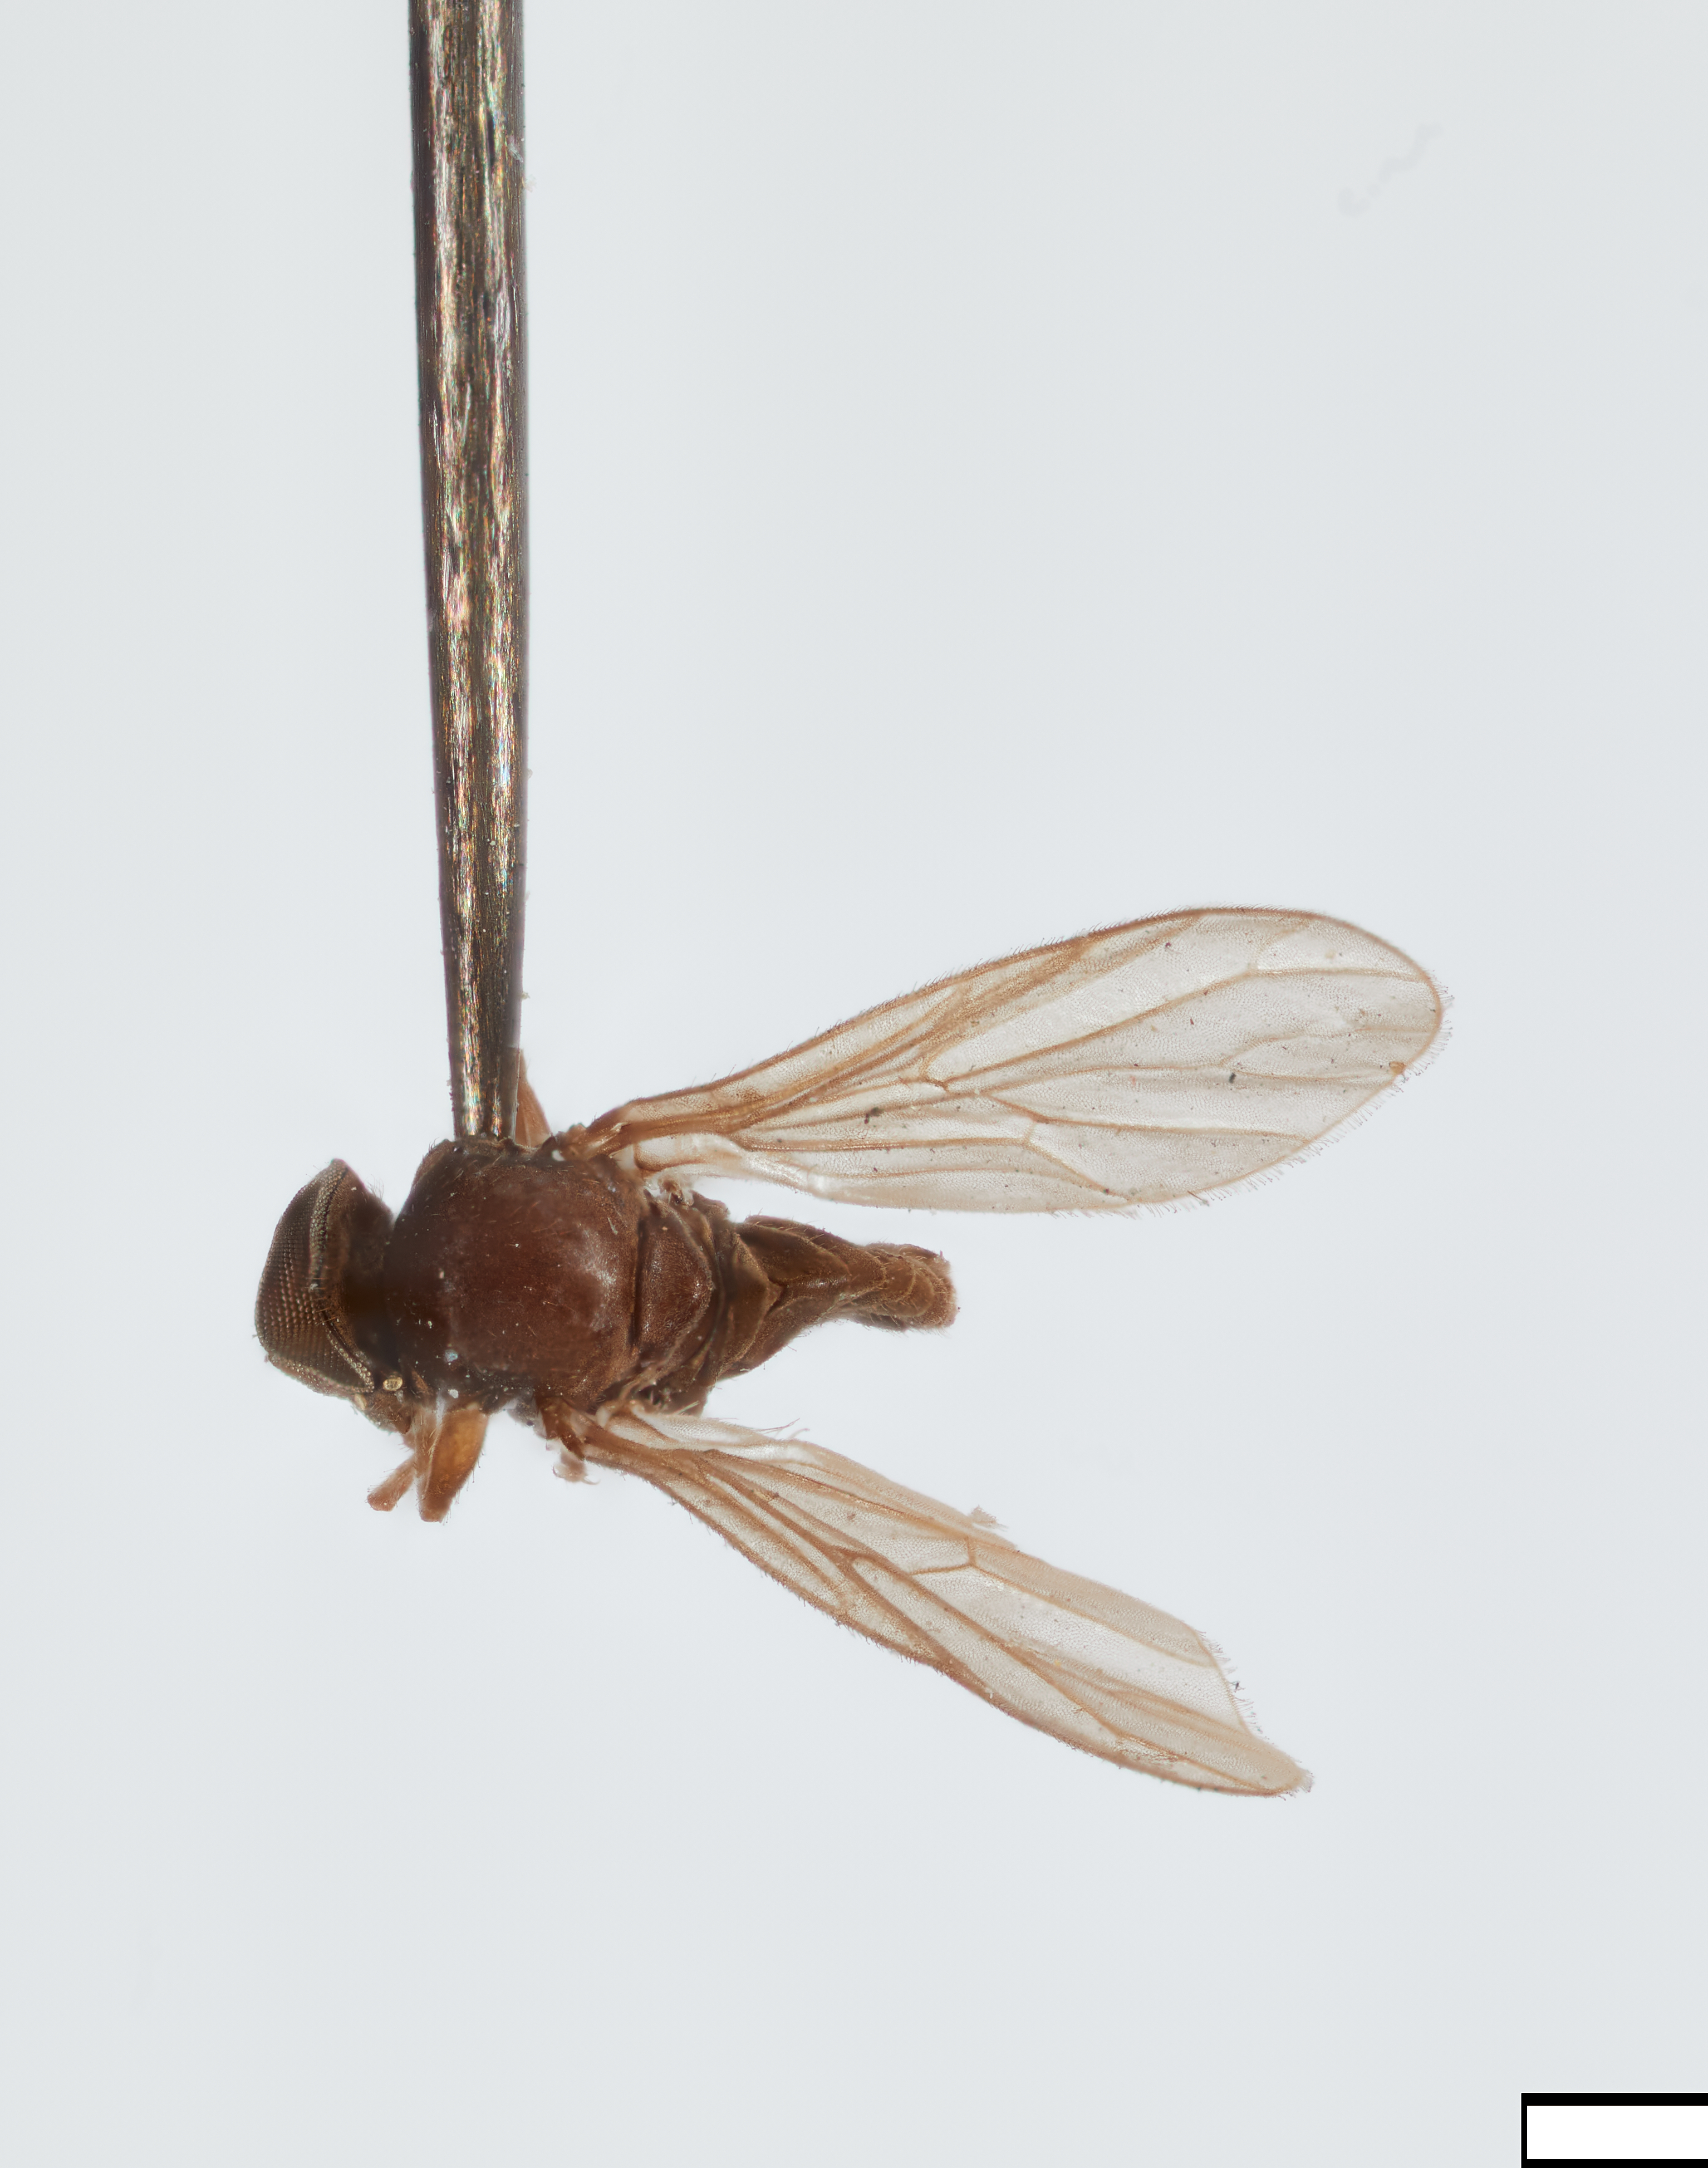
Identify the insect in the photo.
Hilarimorpha desta
